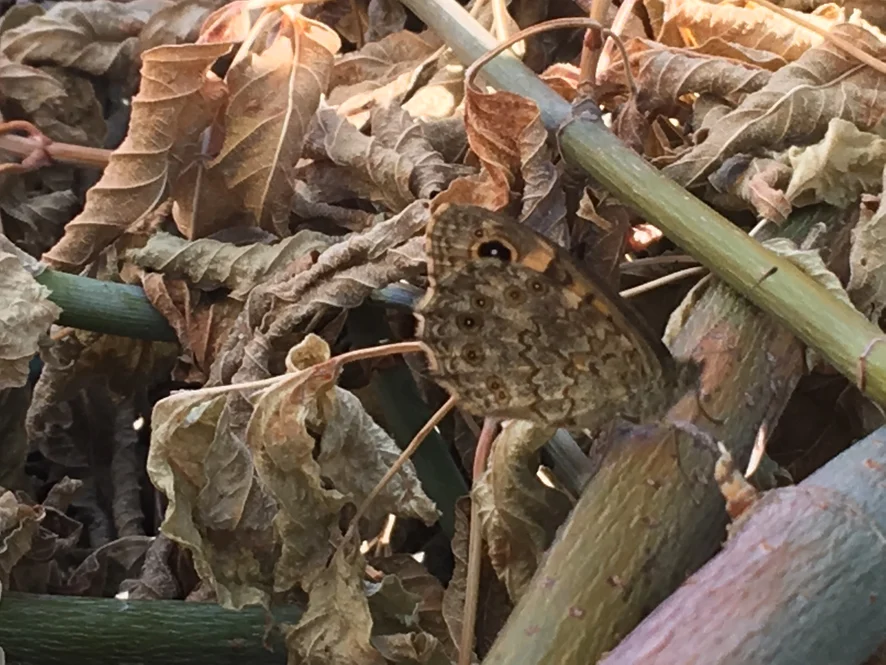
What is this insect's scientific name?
Lasiommata megera (also Pararge megera)
